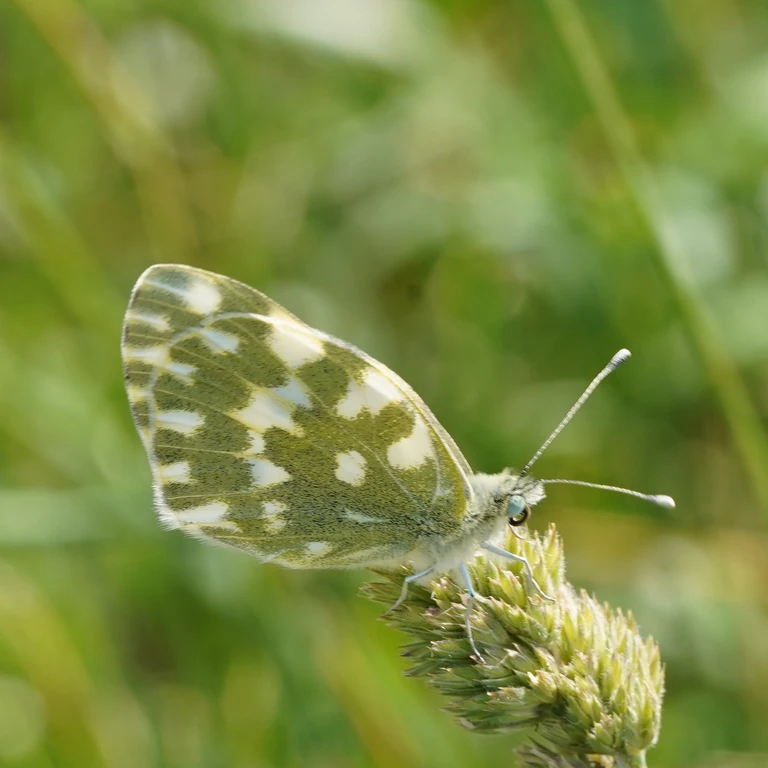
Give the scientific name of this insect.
Pontia edusa
